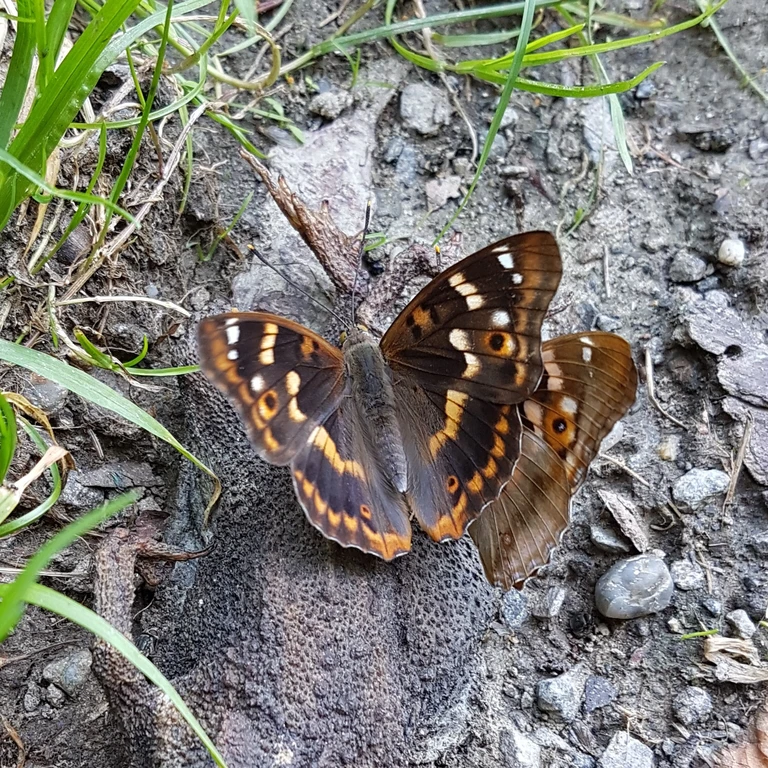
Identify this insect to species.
Apatura ilia
